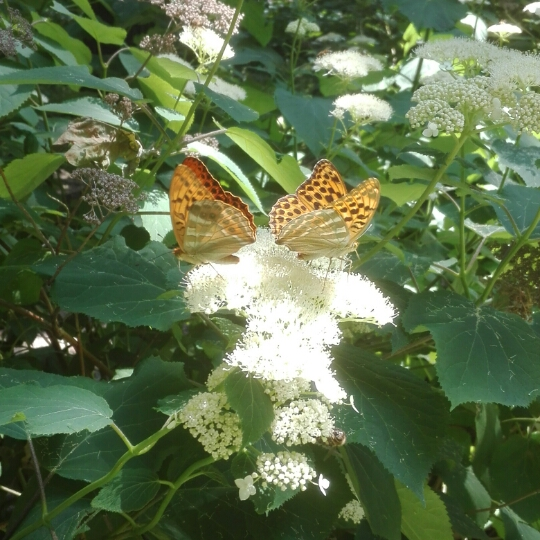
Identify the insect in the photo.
Argynnis paphia
